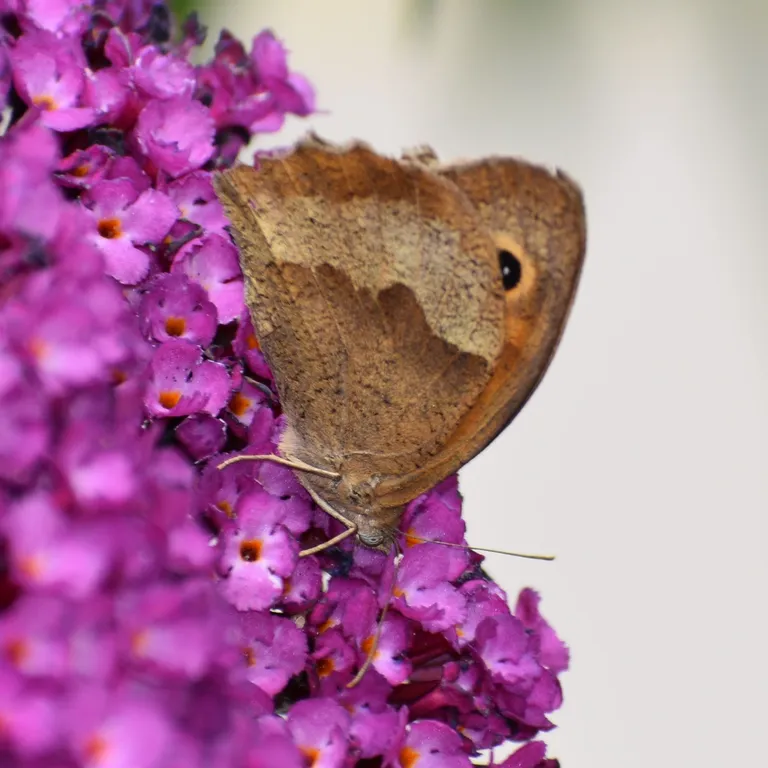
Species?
Maniola jurtina
